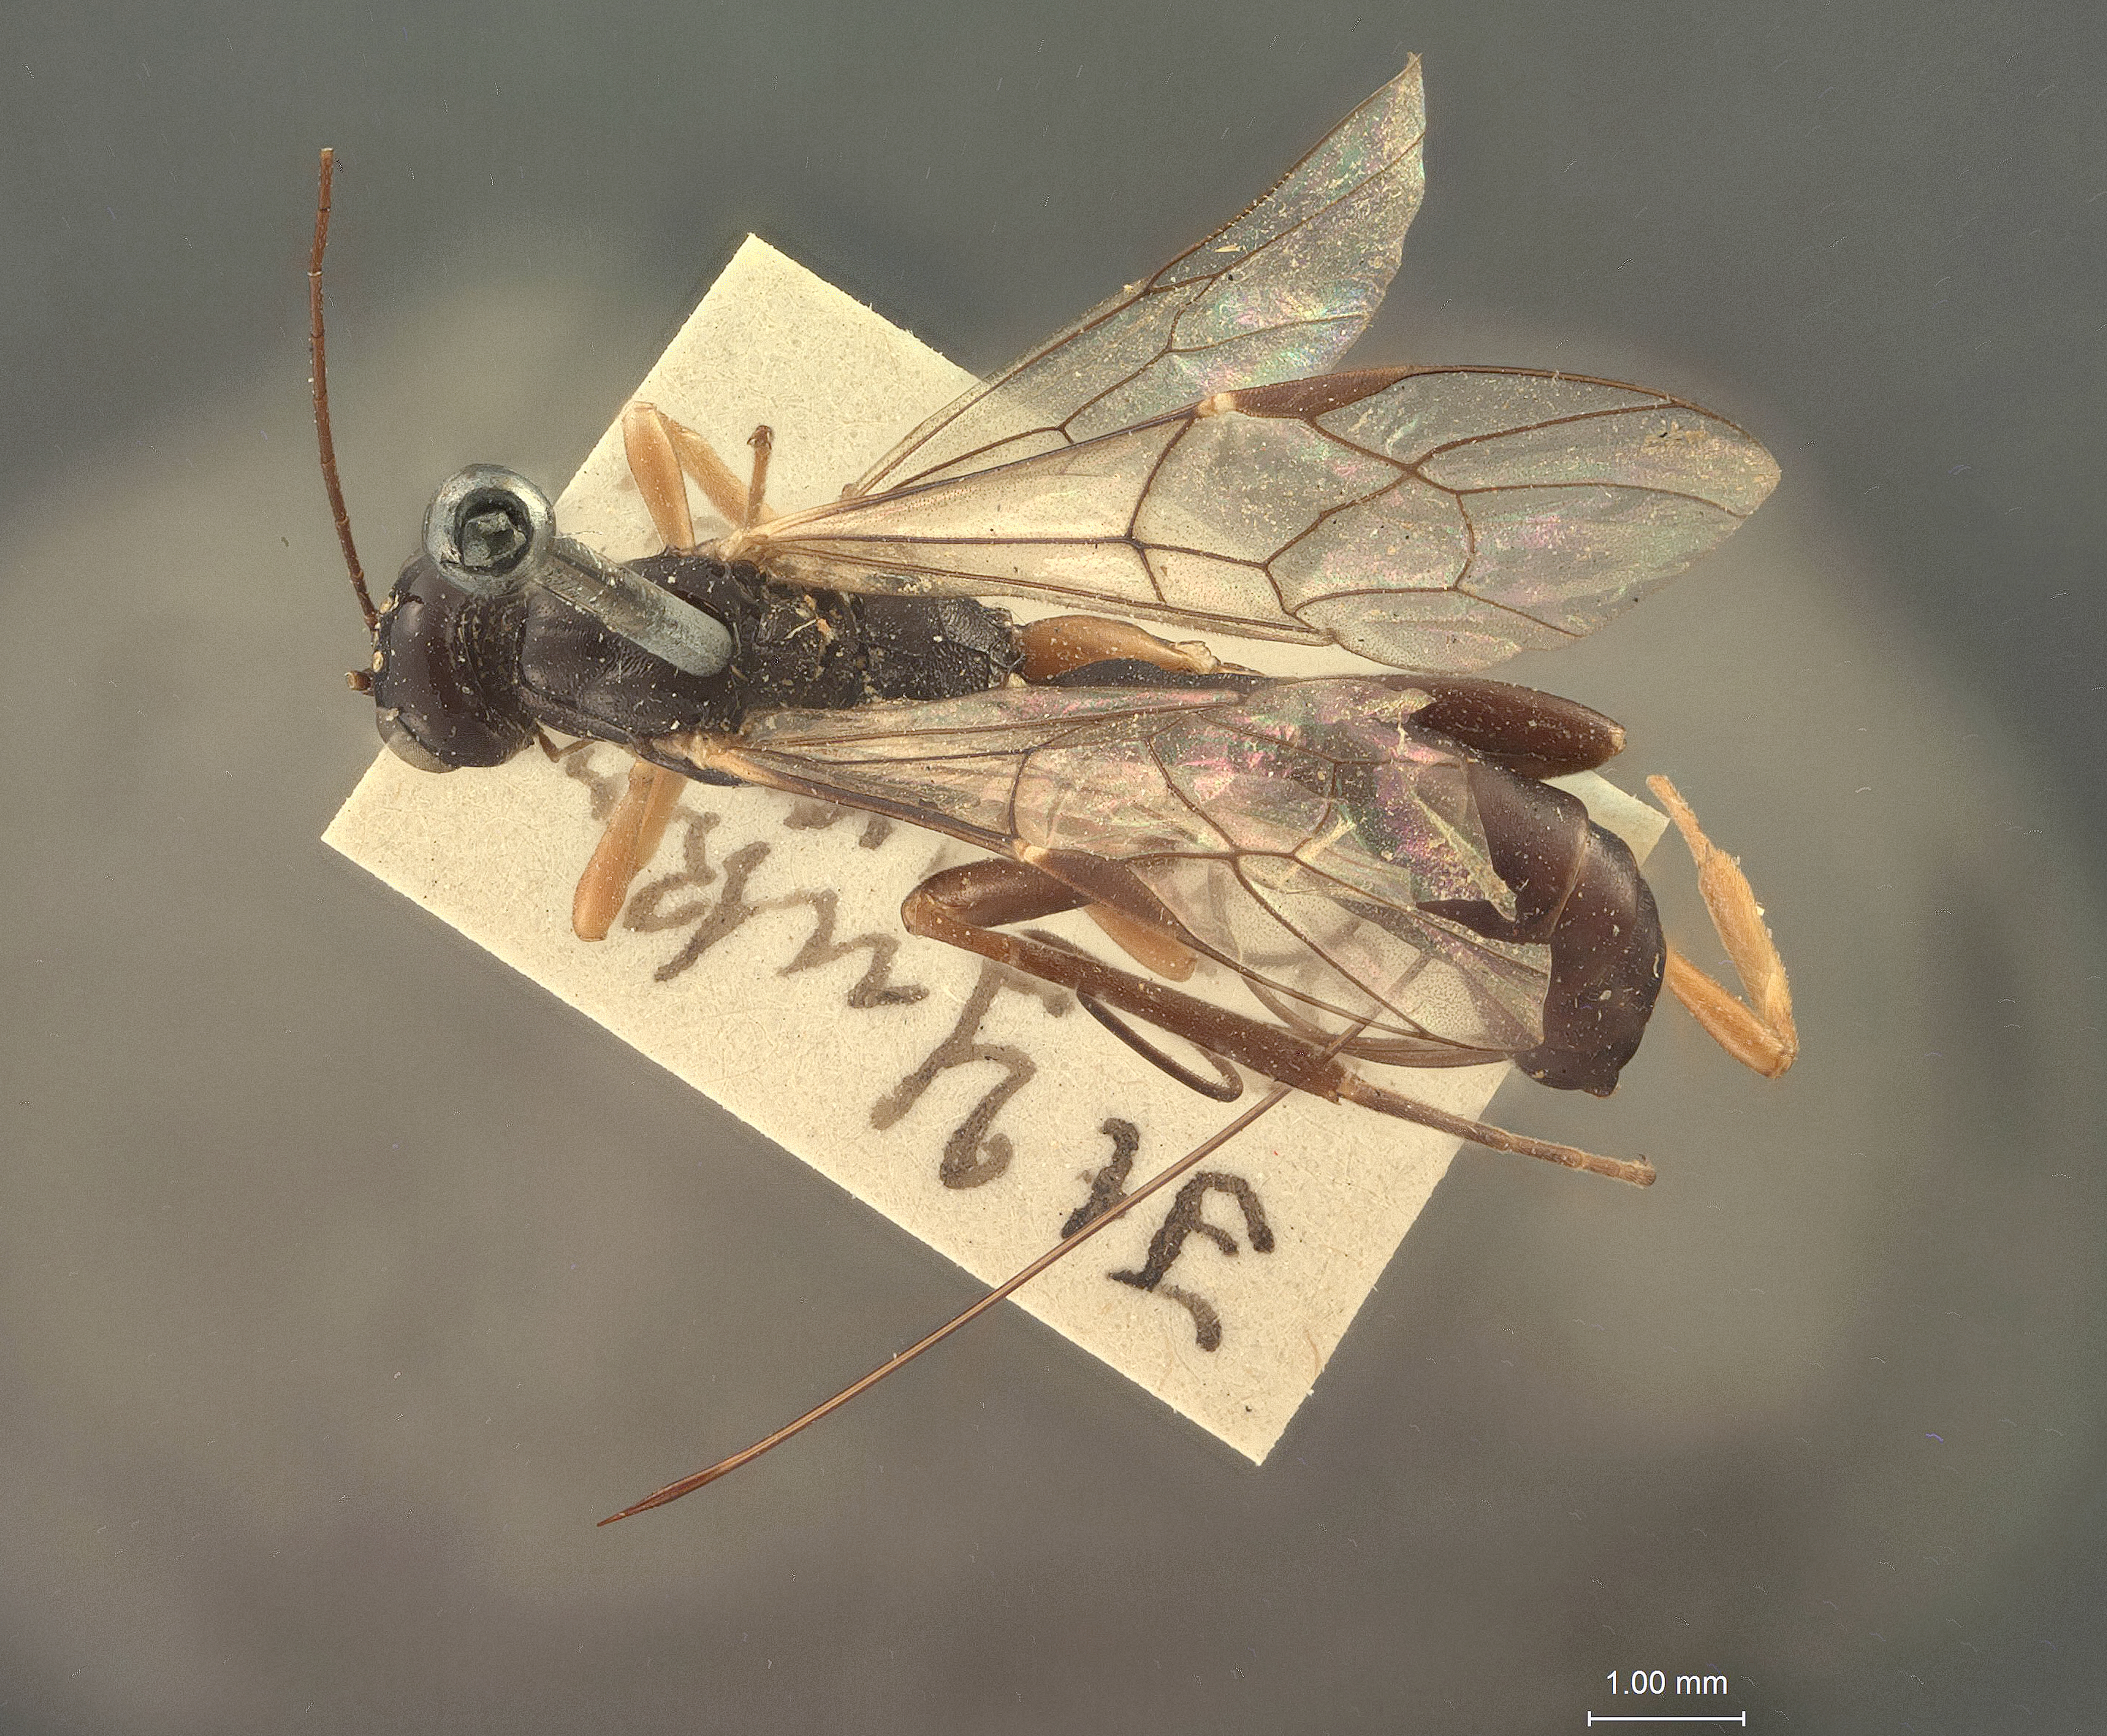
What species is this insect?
Xylonomus yukonensis
